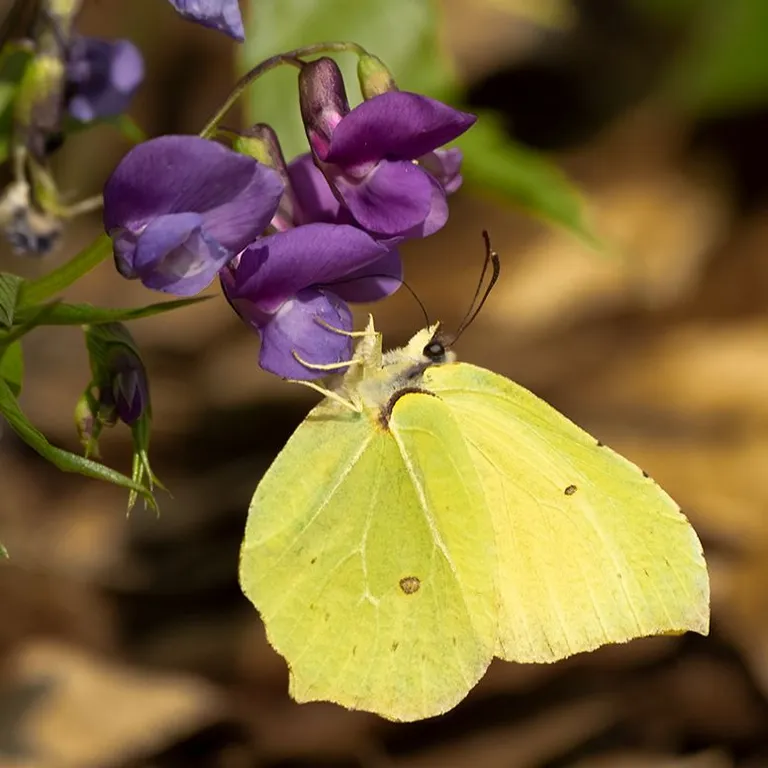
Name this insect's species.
Gonepteryx rhamni
